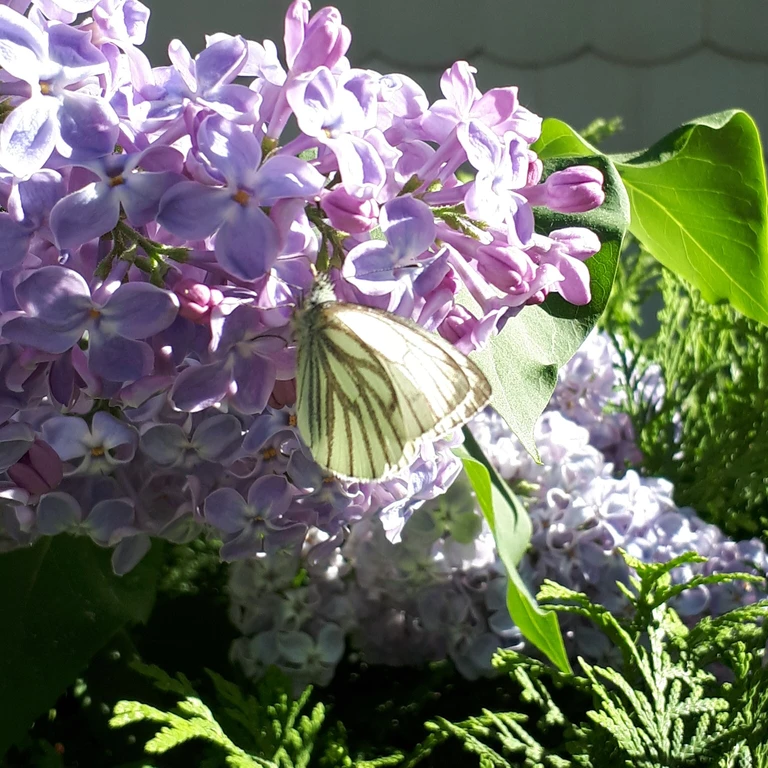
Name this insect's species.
Pieris napi
